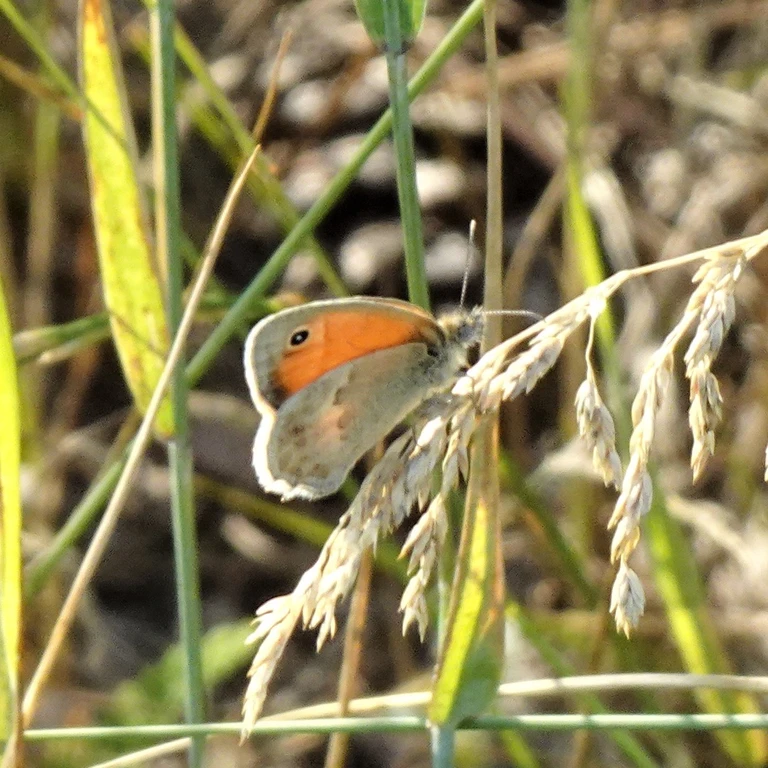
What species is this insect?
Coenonympha pamphilus
